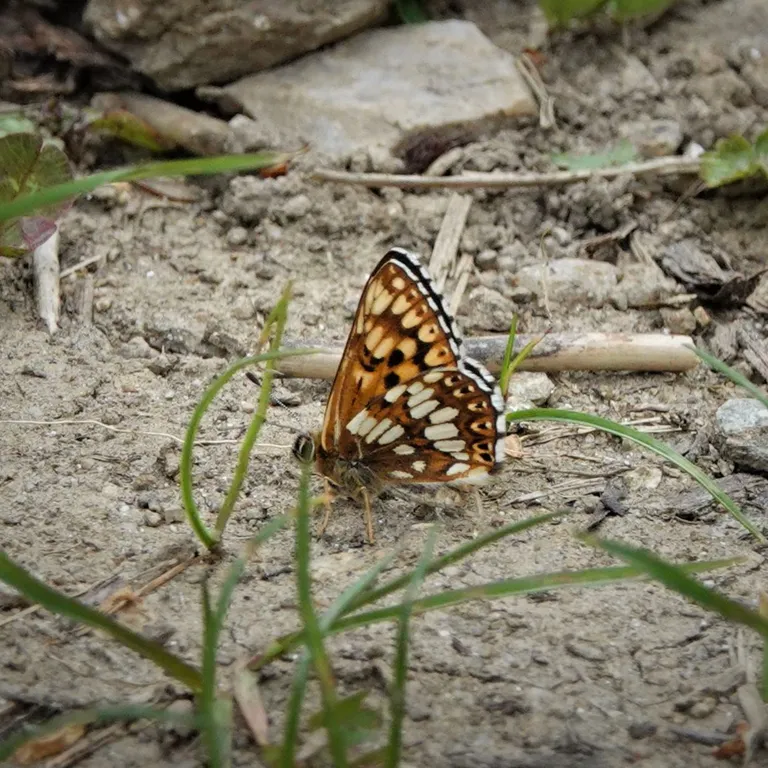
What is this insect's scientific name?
Hamearis lucina
